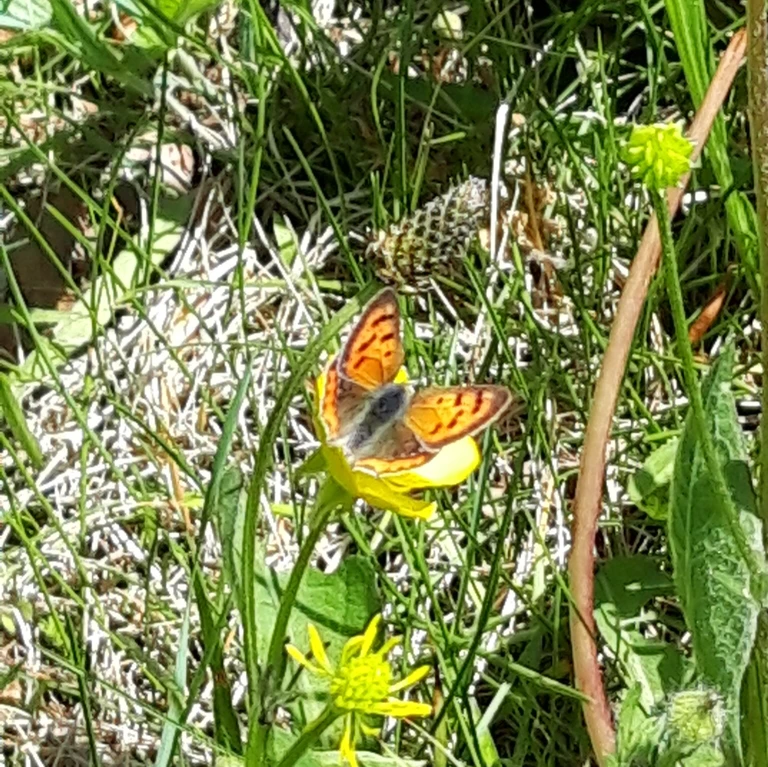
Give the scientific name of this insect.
Lycaena phlaeas
